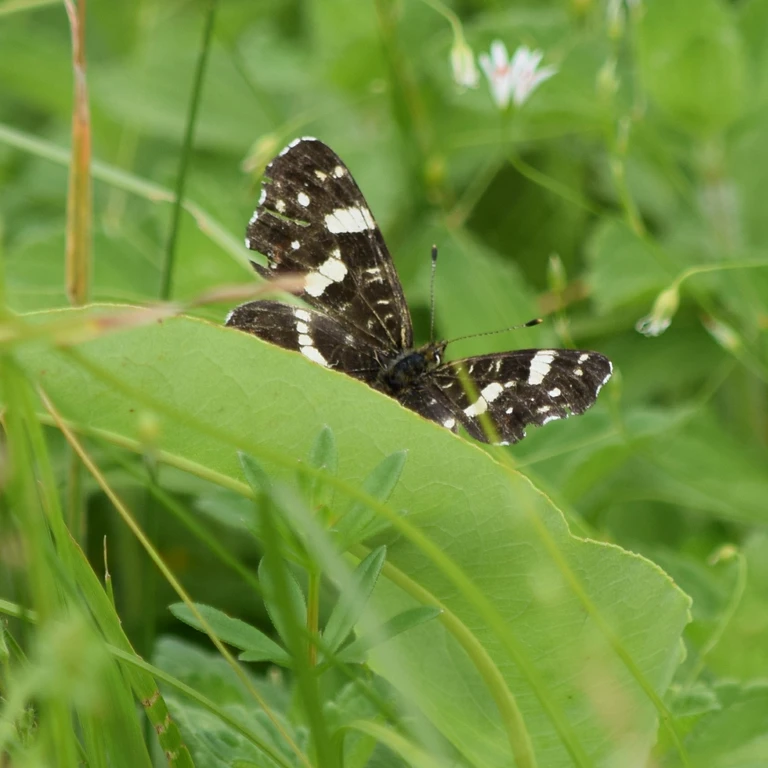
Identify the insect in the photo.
Araschnia levana
